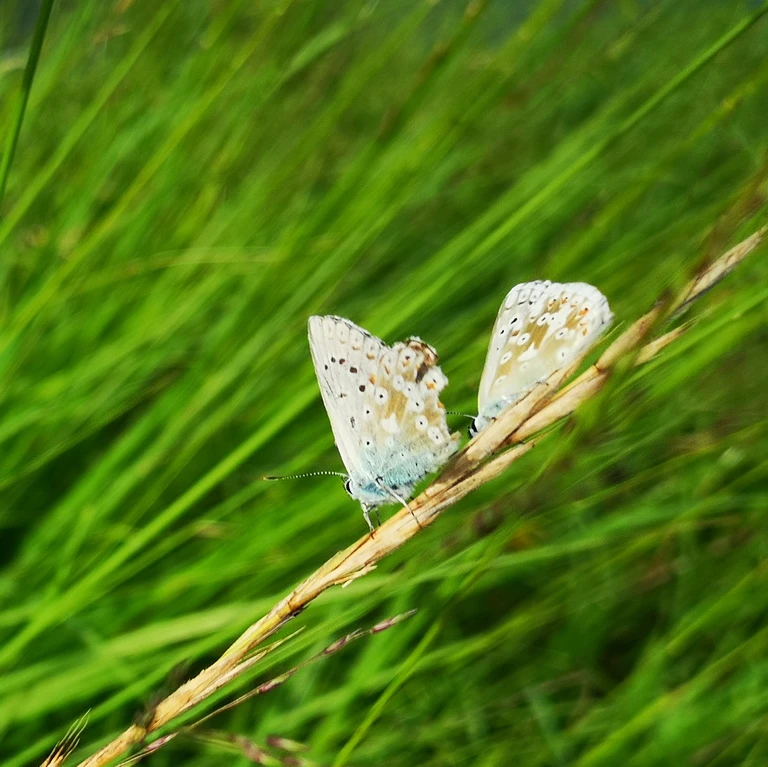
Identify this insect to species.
Lysandra coridon
